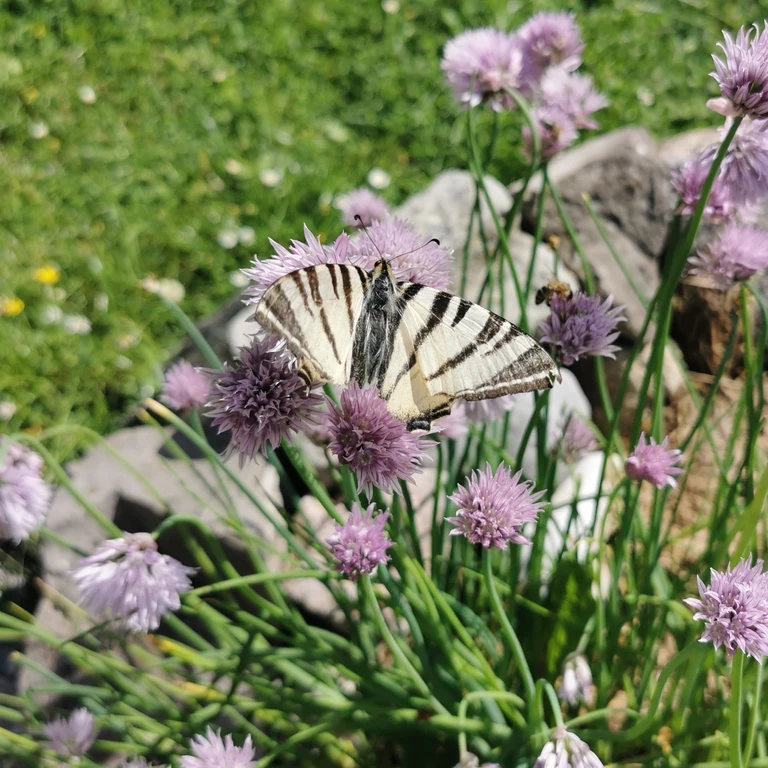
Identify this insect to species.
Iphiclides podalirius
